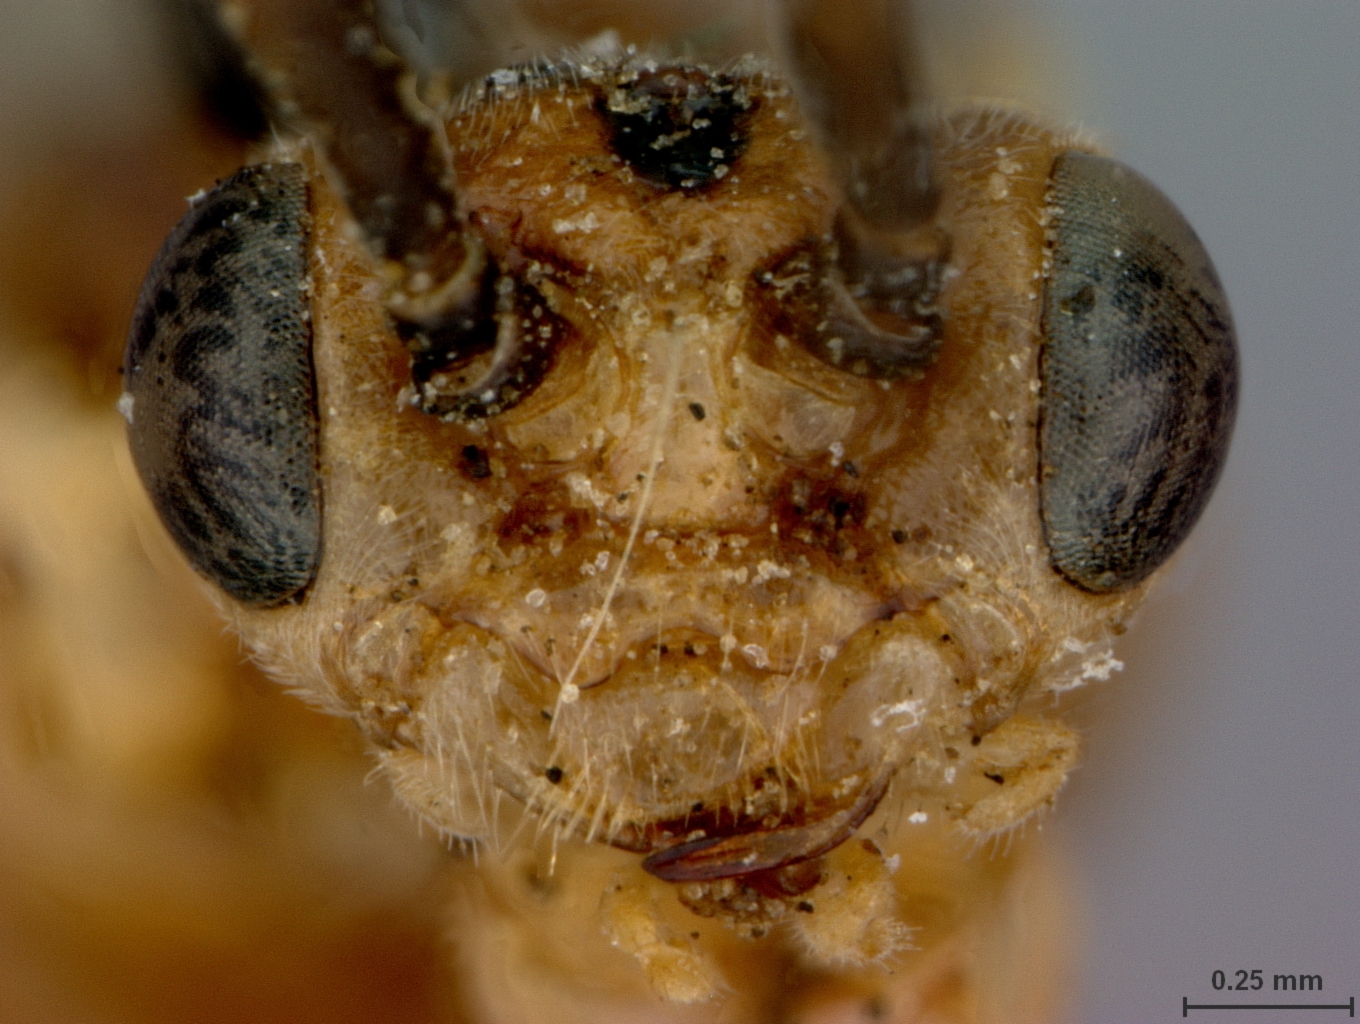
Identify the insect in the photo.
Amauronematus dyari
